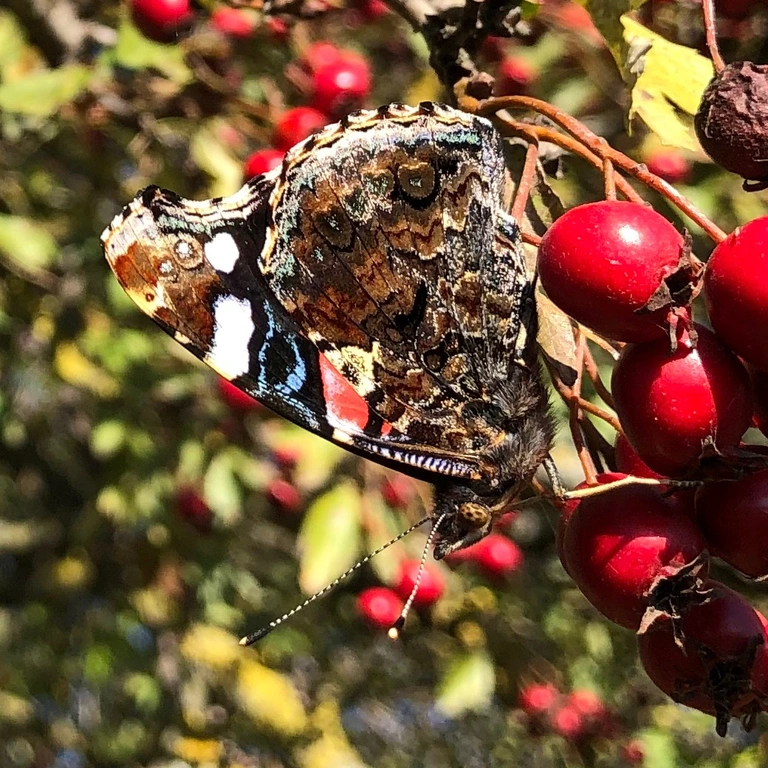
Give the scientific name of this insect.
Vanessa atalanta
